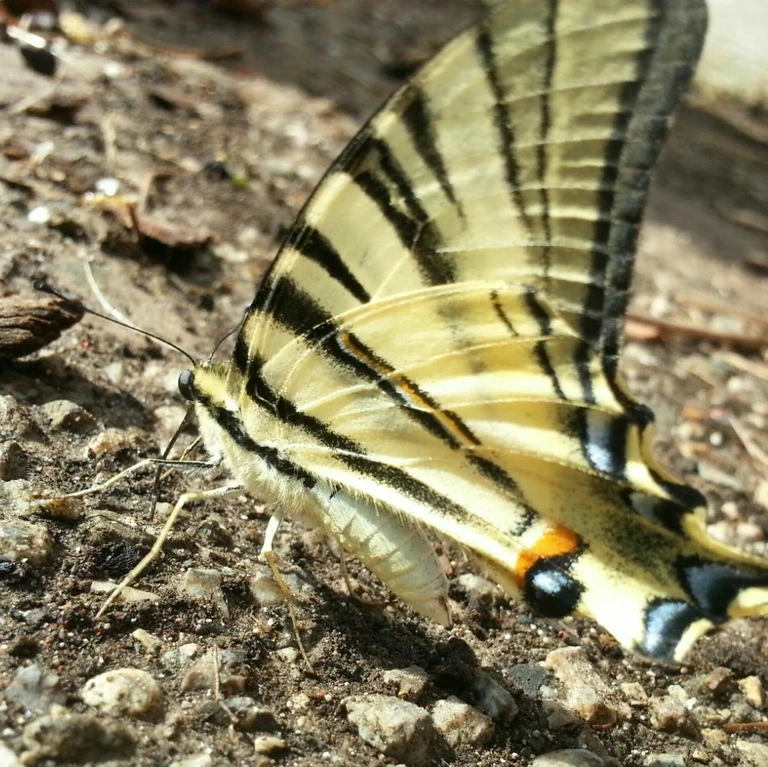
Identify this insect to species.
Iphiclides podalirius
